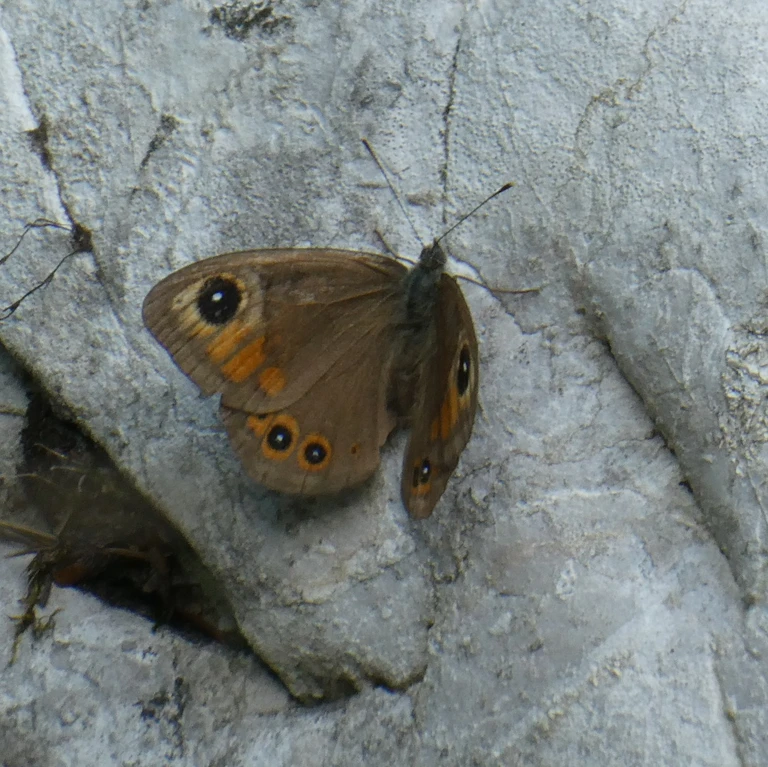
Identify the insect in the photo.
Lasiommata maera (also Pararge maera)
